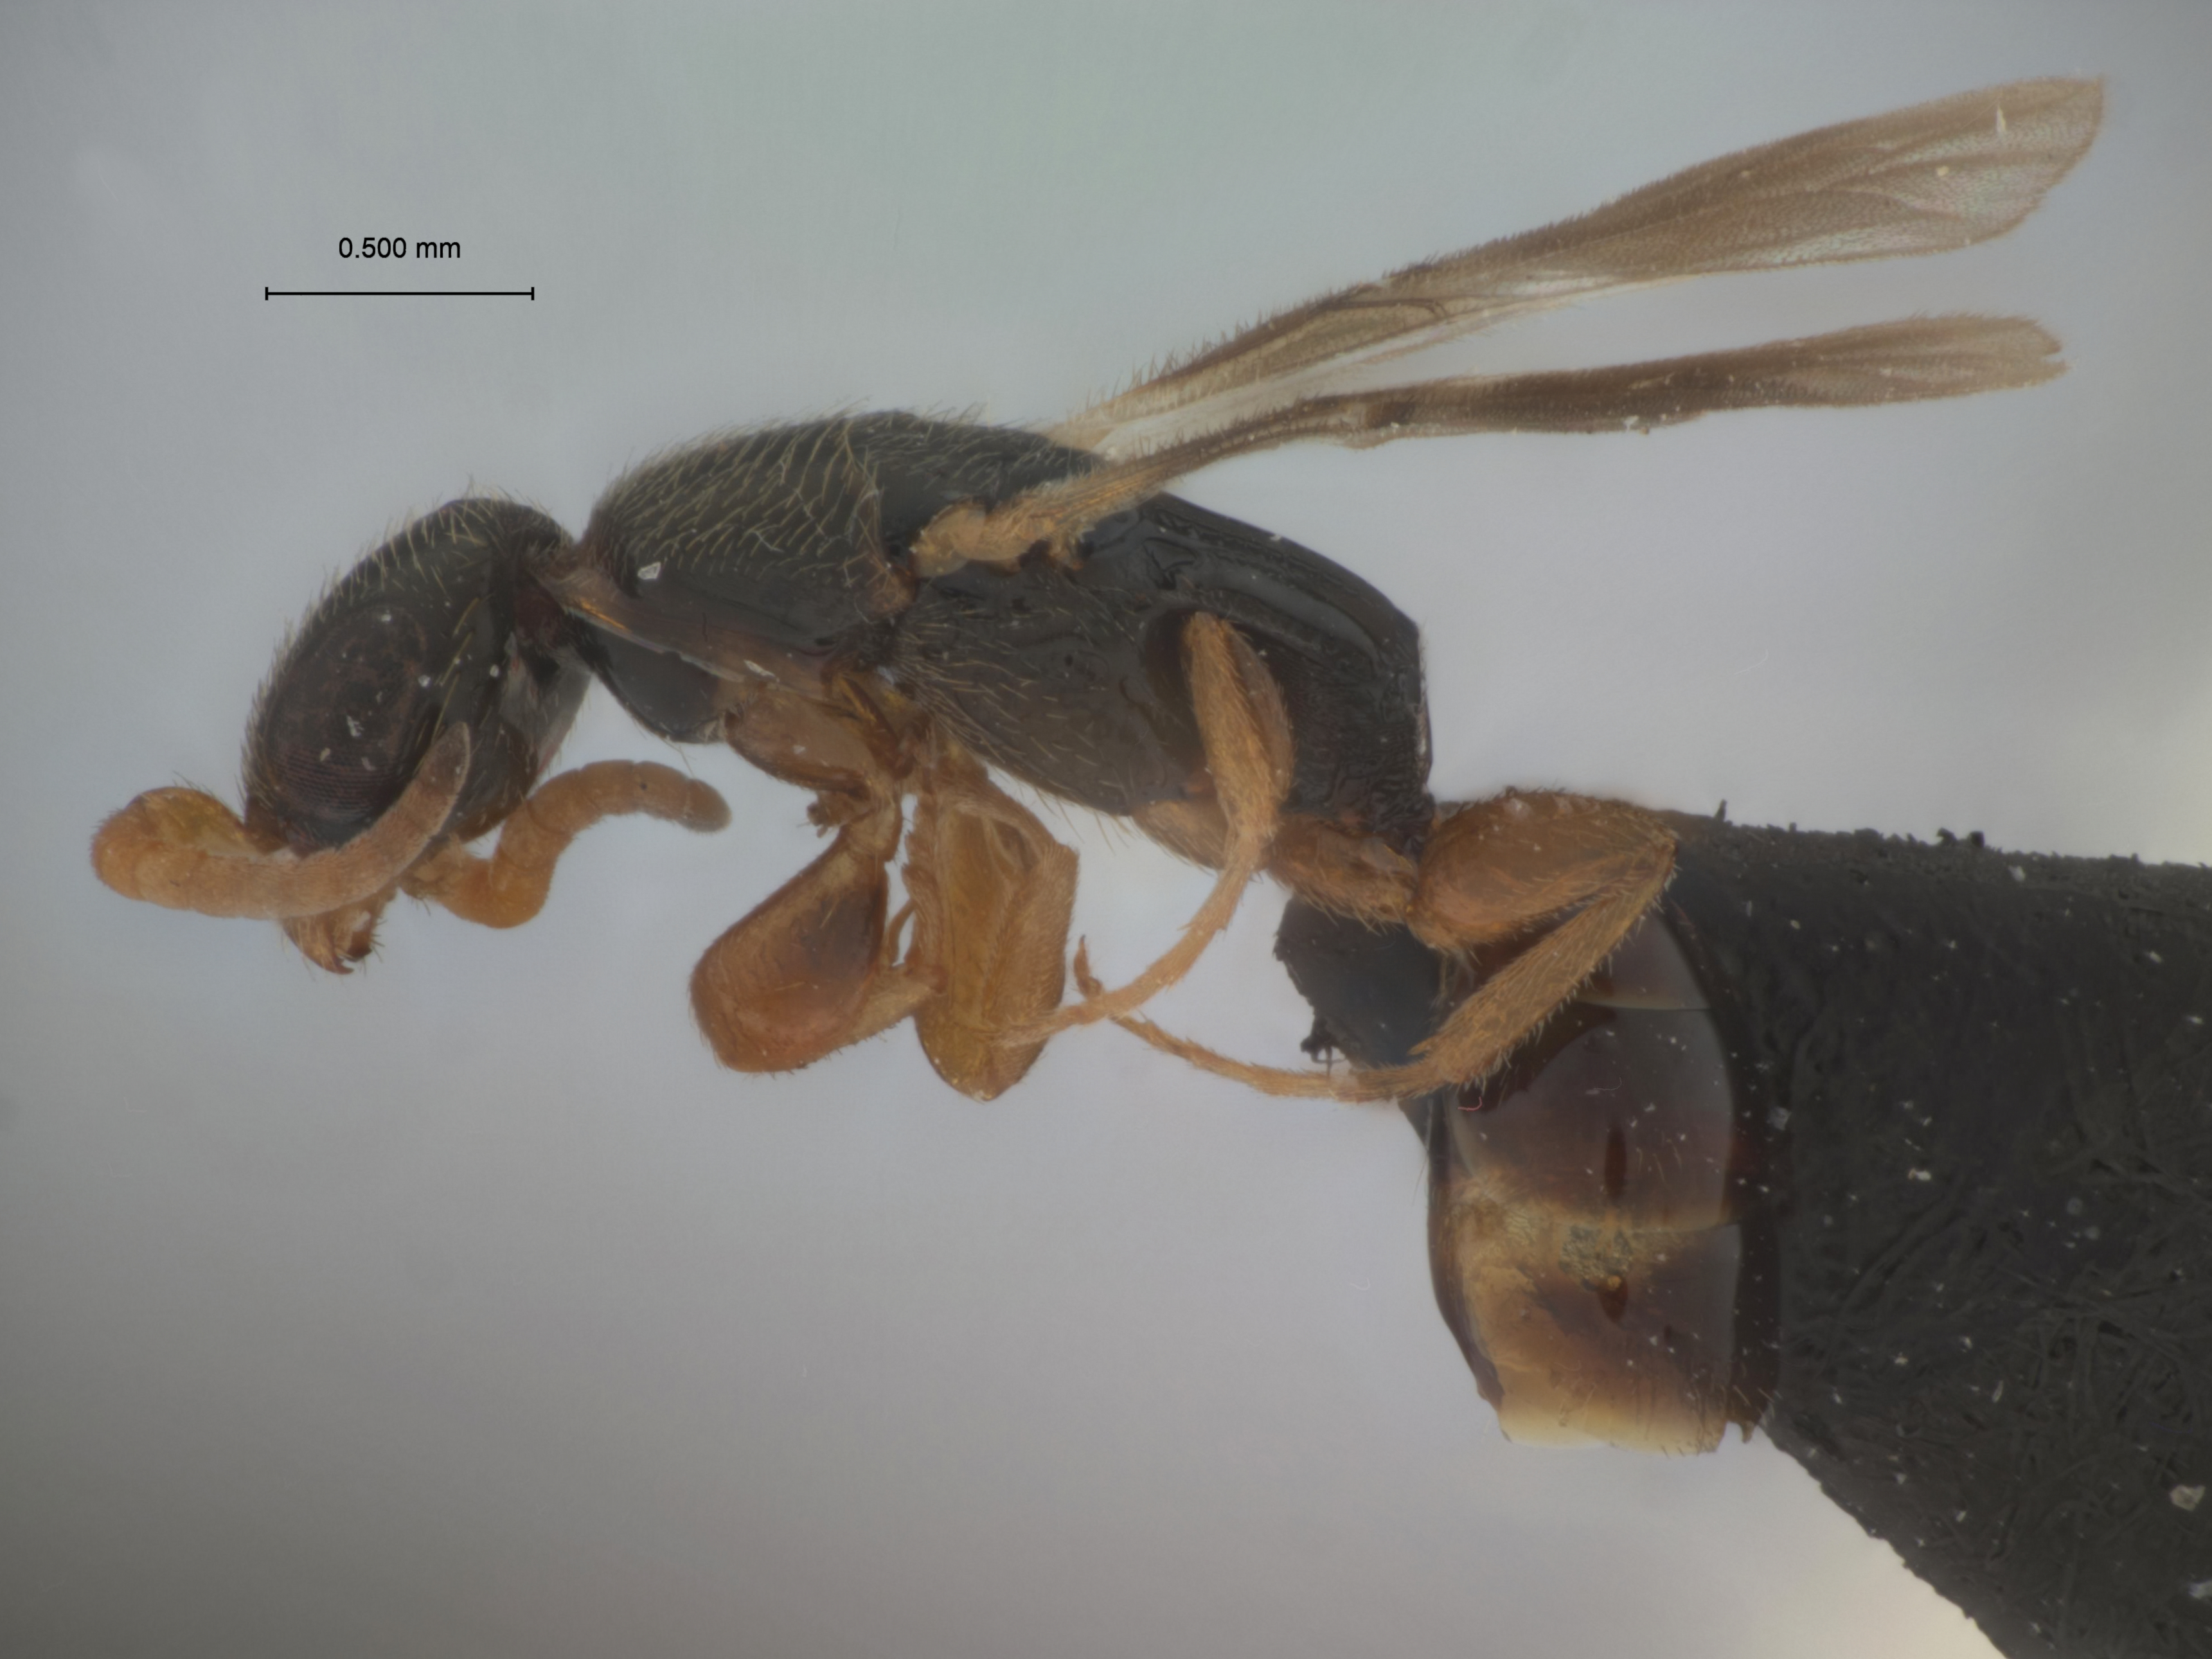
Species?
Rhabdepyris pulchripennis
